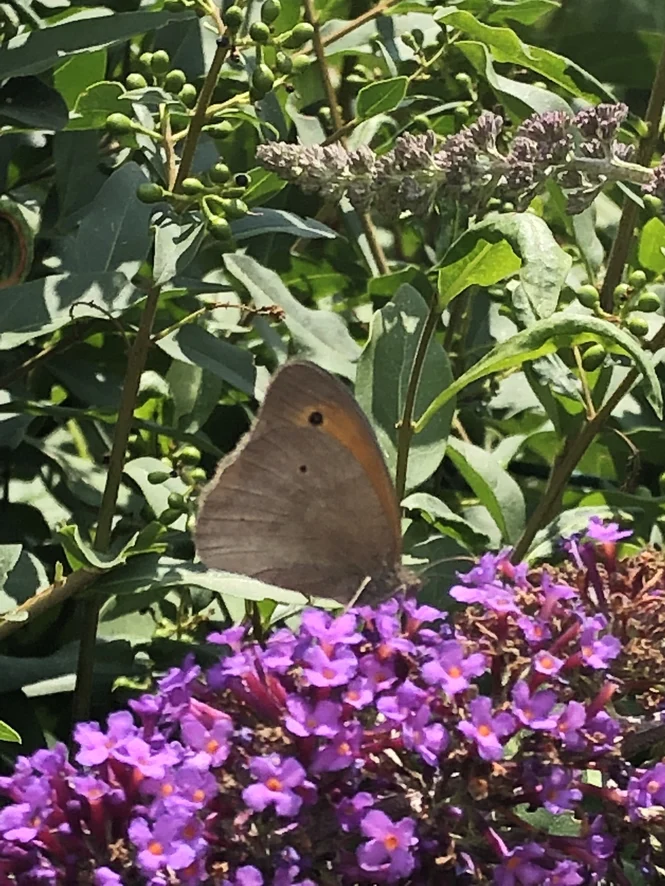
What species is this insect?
Maniola jurtina
